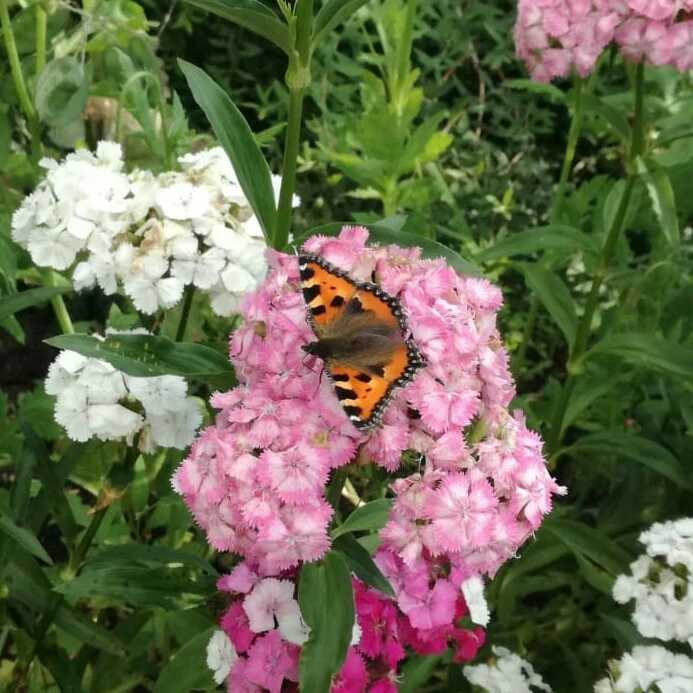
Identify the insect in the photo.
Aglais urticae
